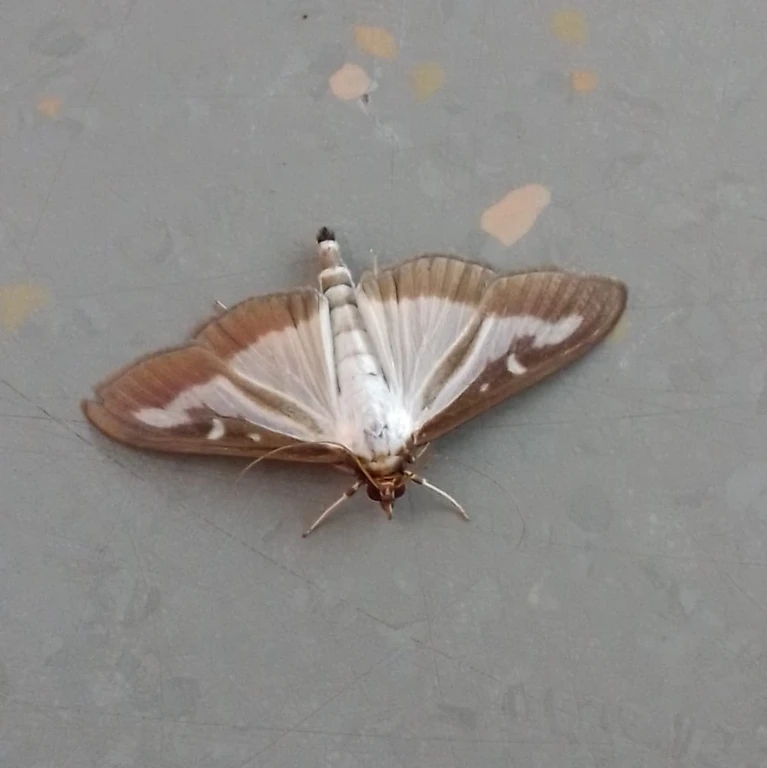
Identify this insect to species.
Cydalima perspectalis
